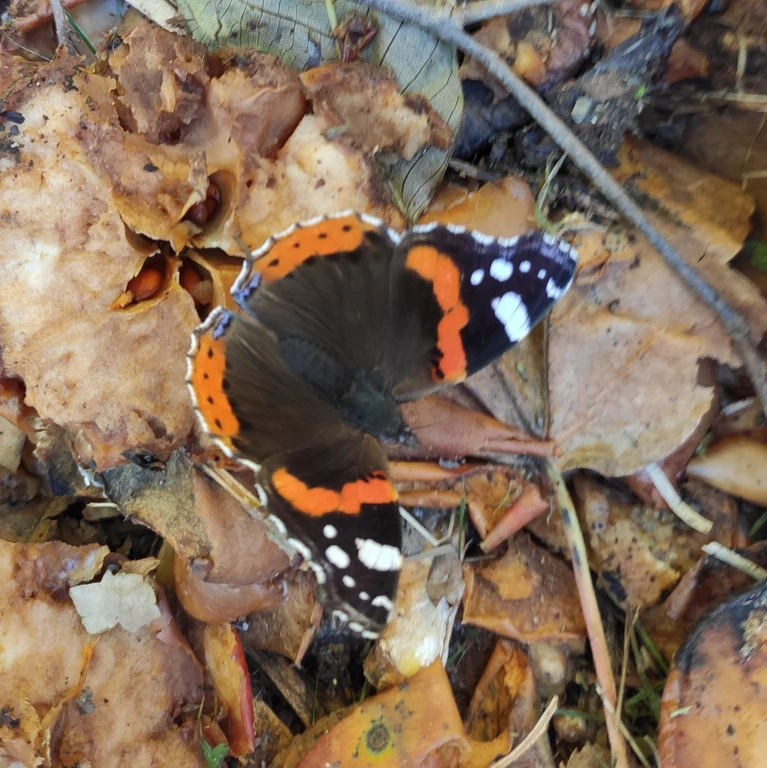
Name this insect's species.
Vanessa atalanta
